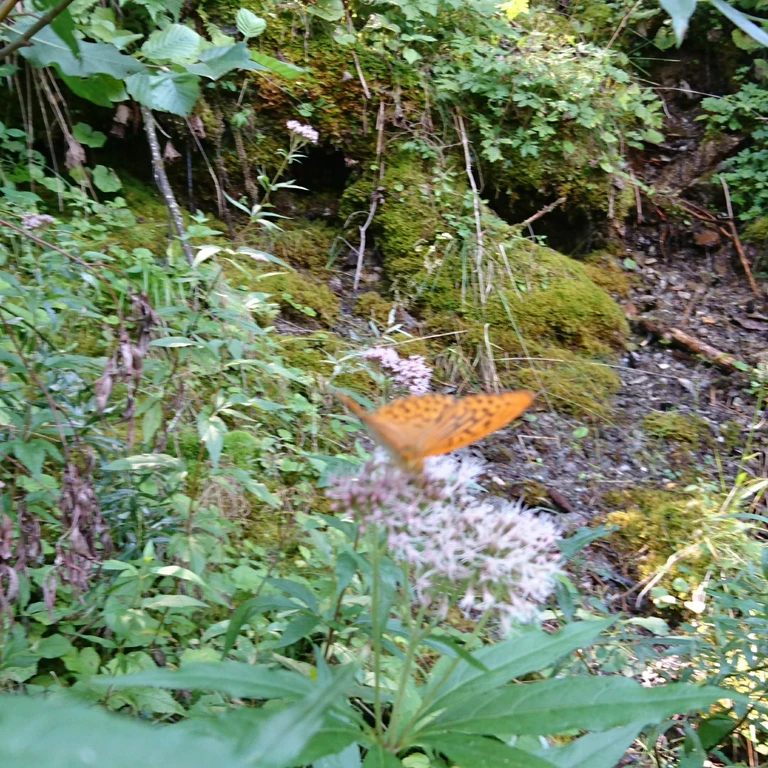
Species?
Argynnis paphia
